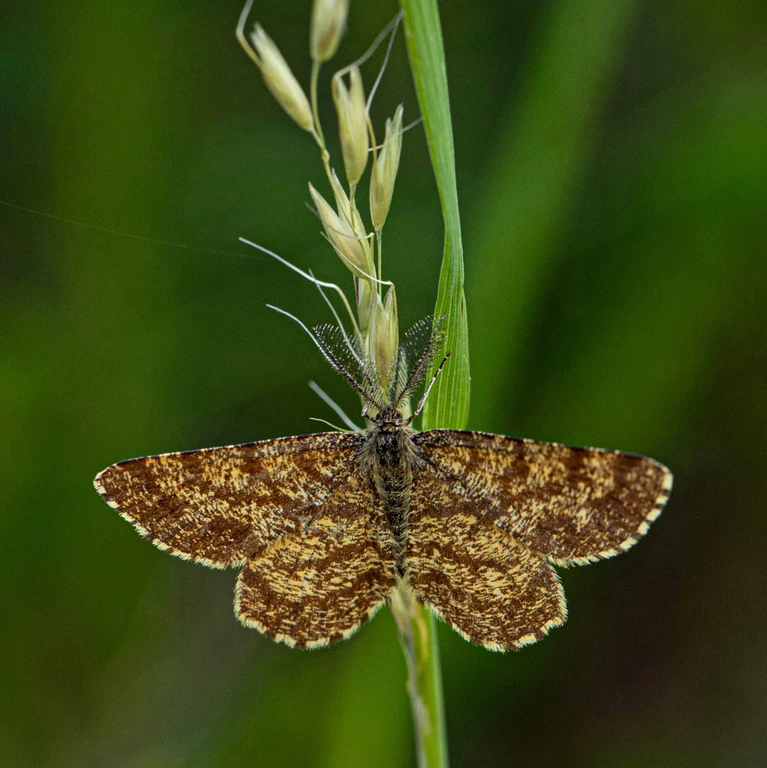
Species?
Ematurga atomaria
